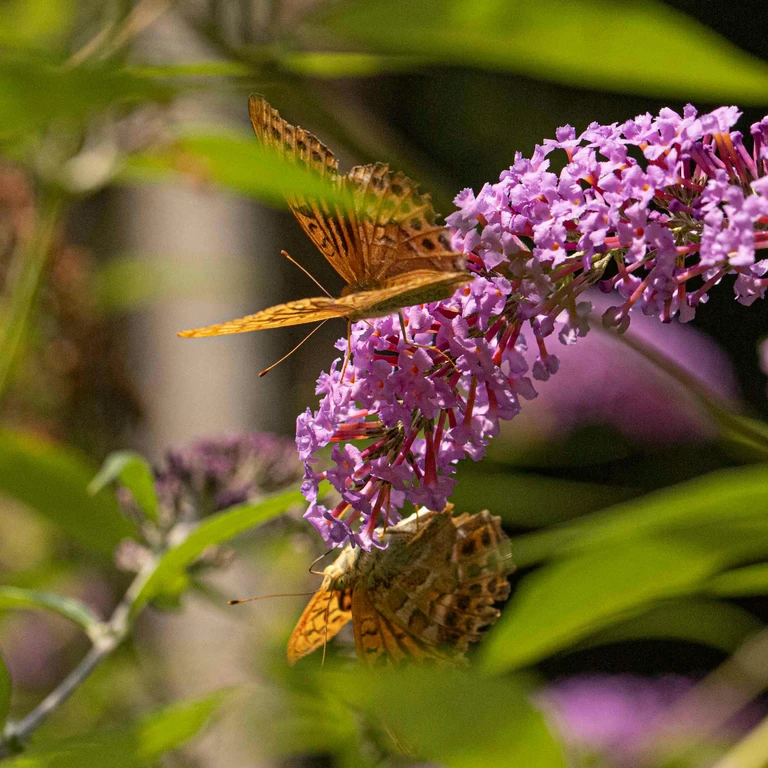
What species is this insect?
Argynnis paphia
